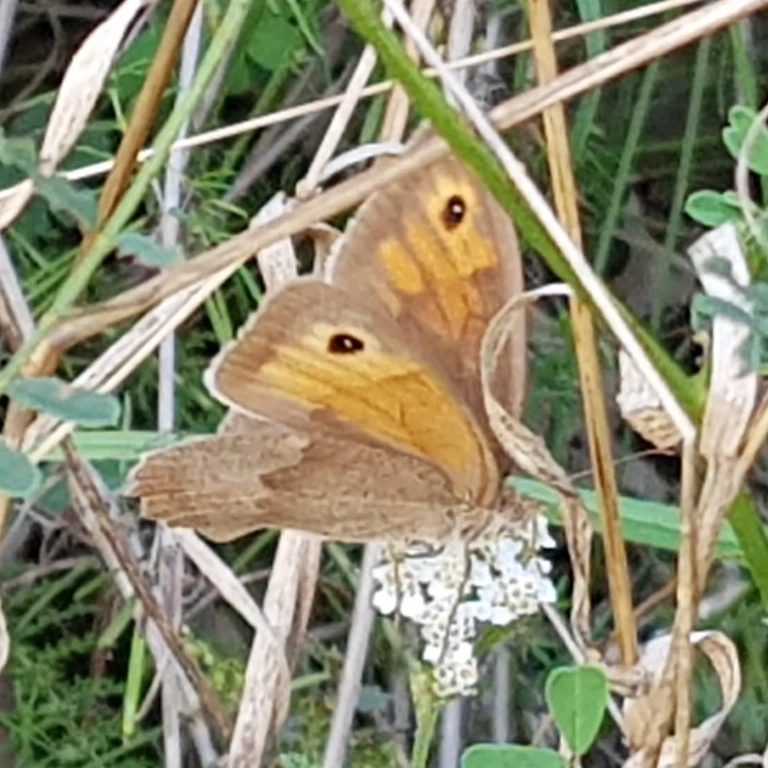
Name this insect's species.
Maniola jurtina
